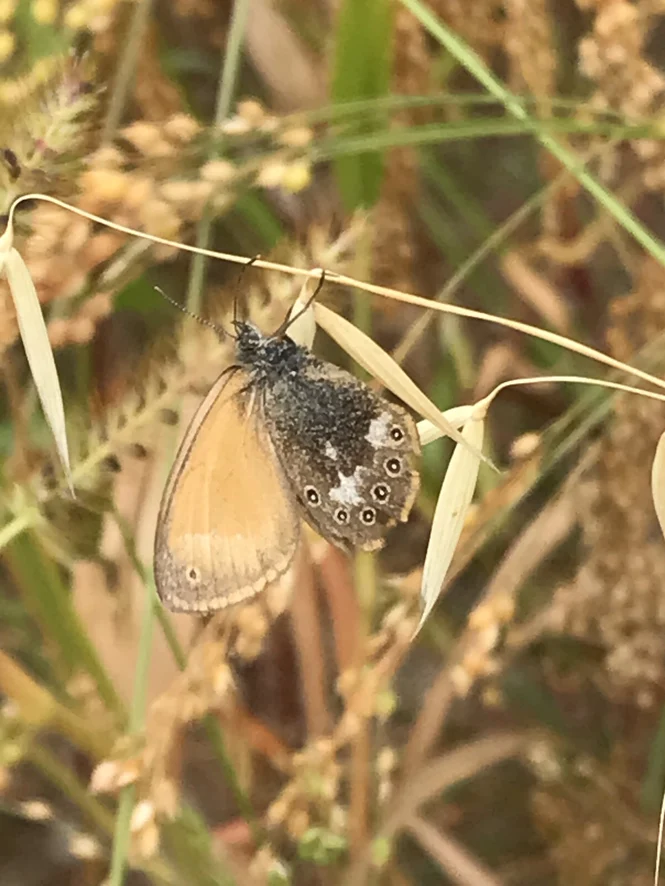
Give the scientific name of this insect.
Coenonympha glycerion (also Coenonympha iphis)
